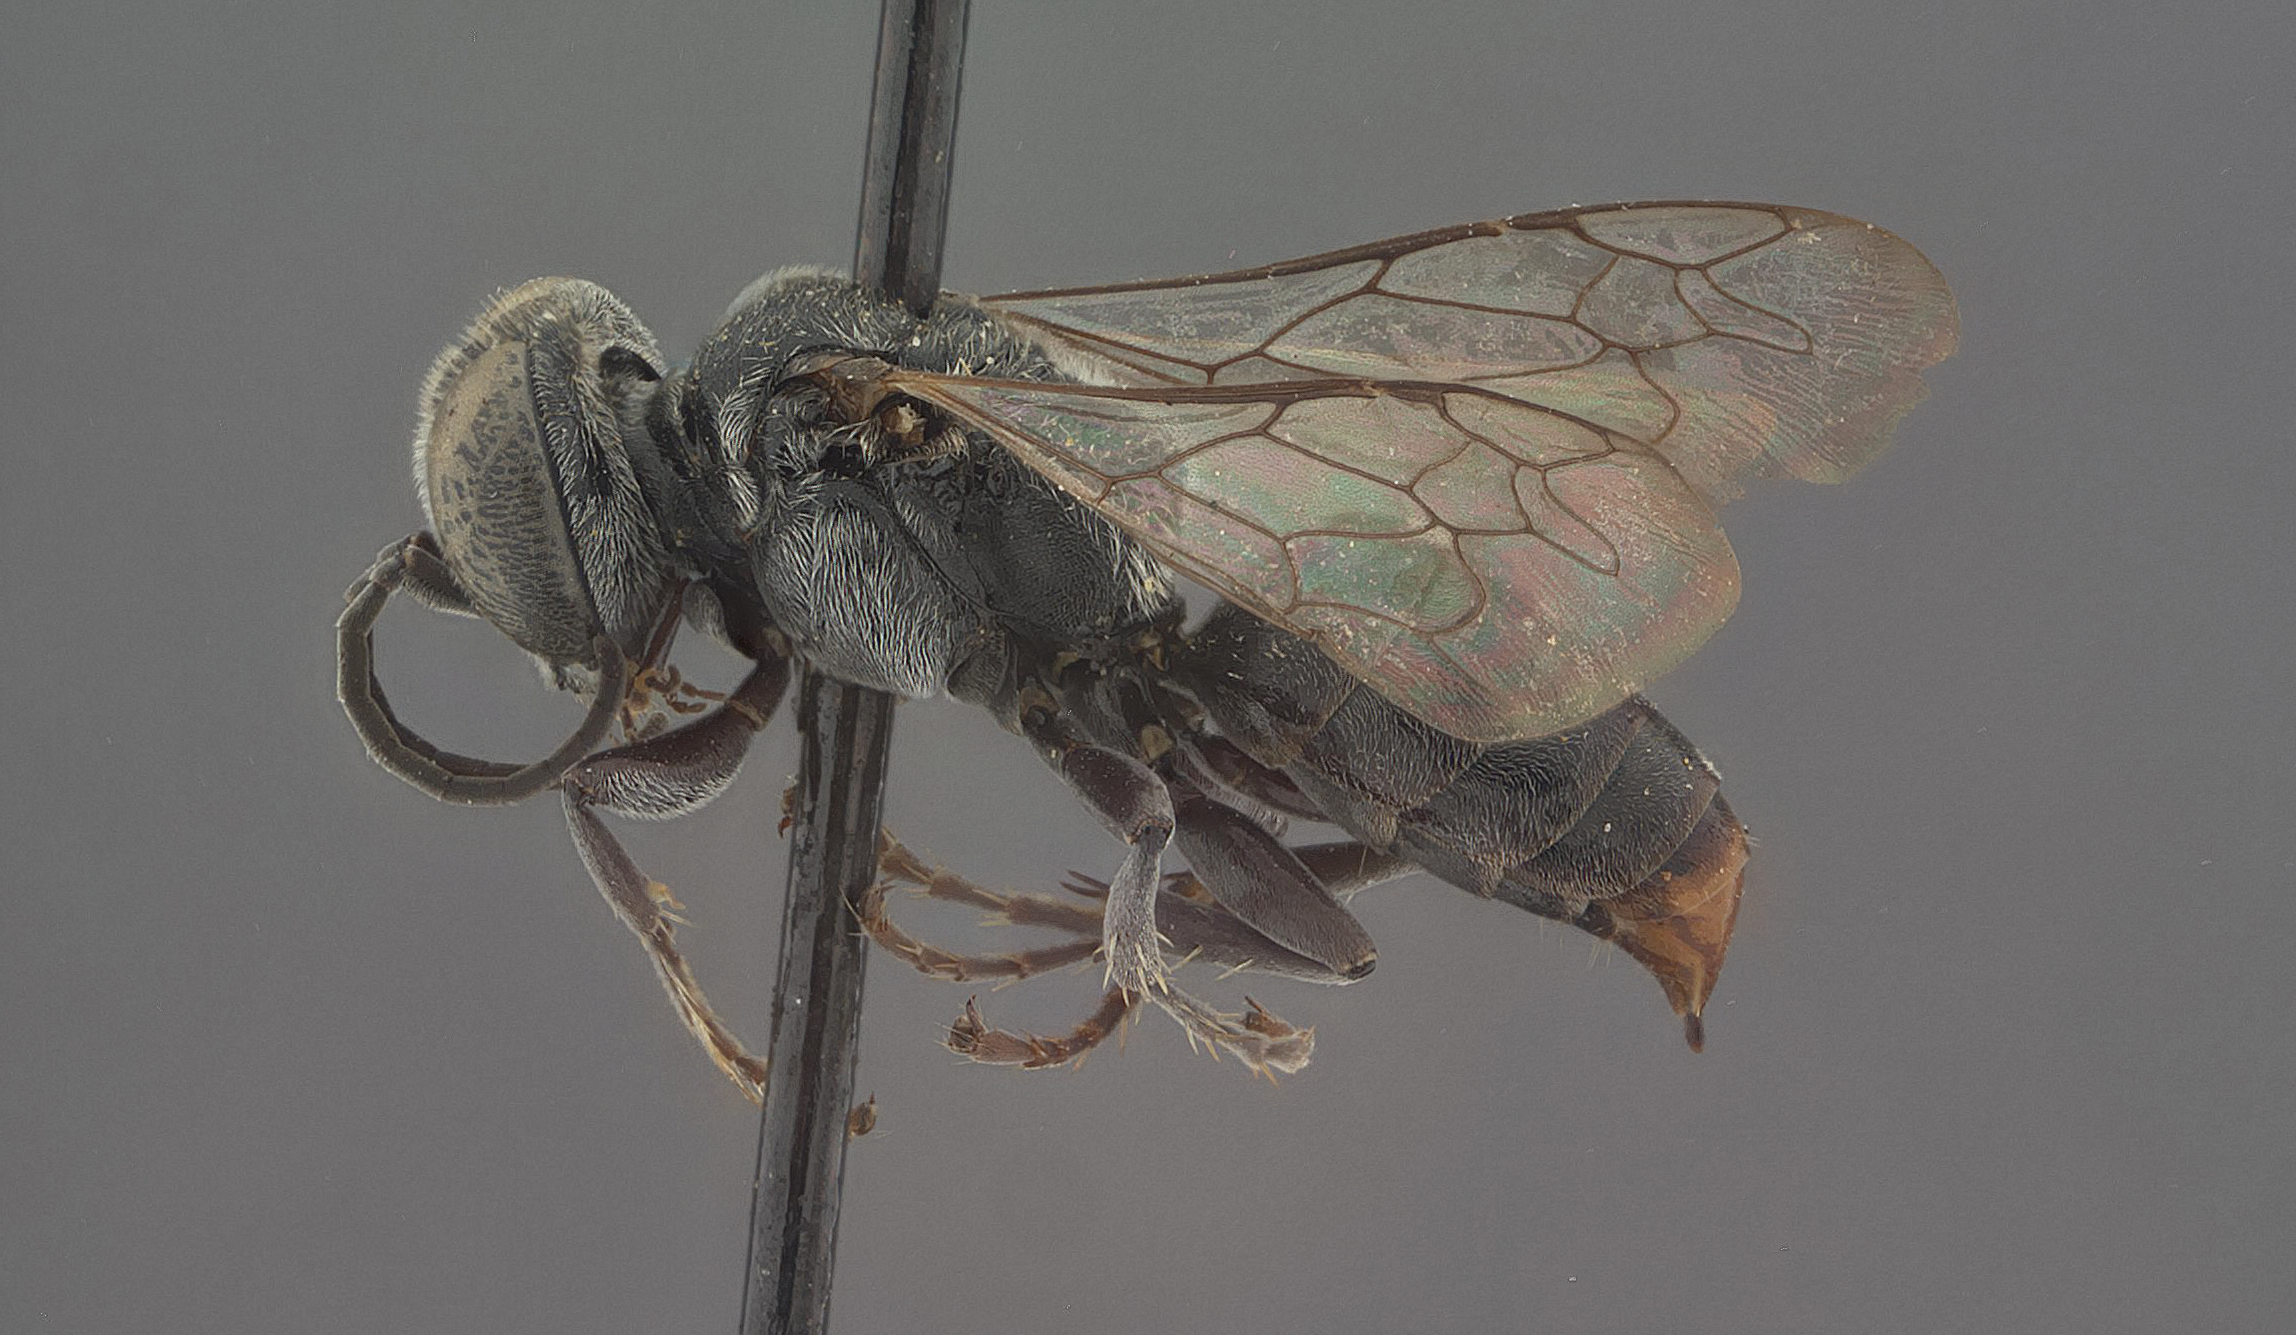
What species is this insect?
Tachysphex similis
